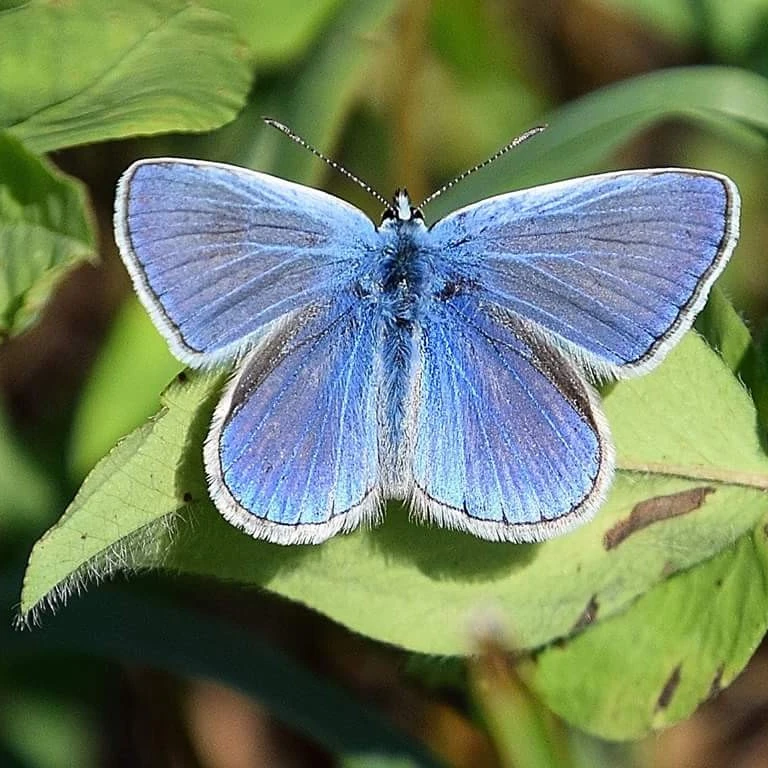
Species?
Polyommatus icarus
